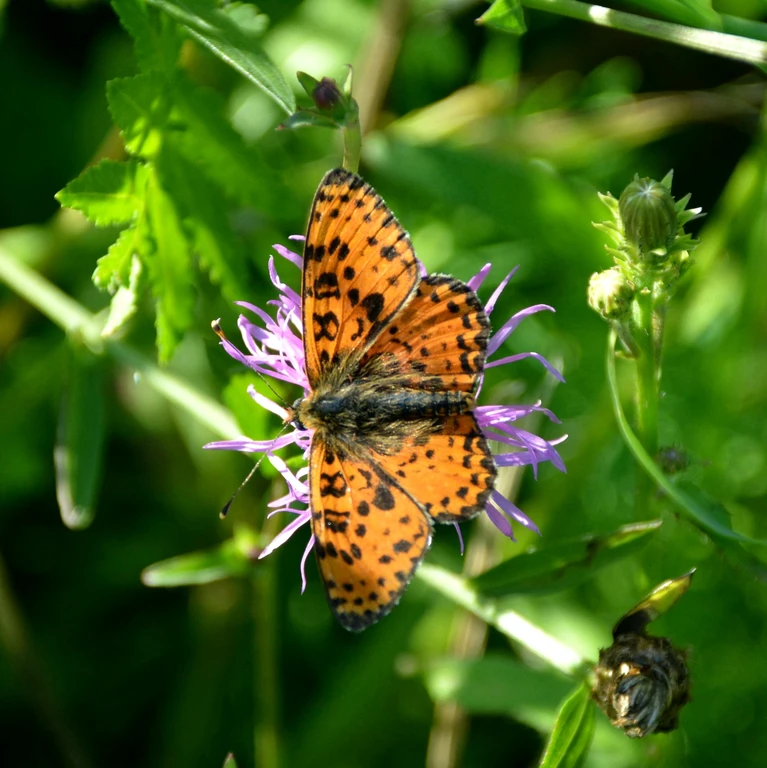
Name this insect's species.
Melitaea didyma
